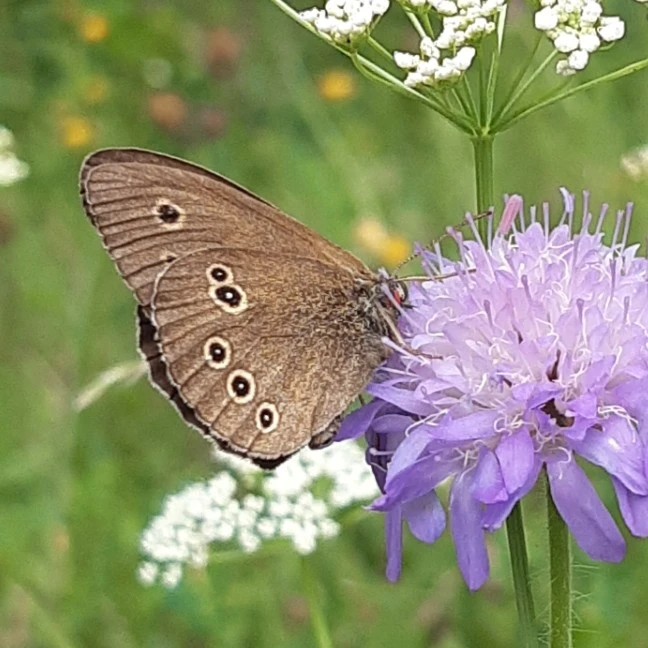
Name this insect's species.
Aphantopus hyperantus
